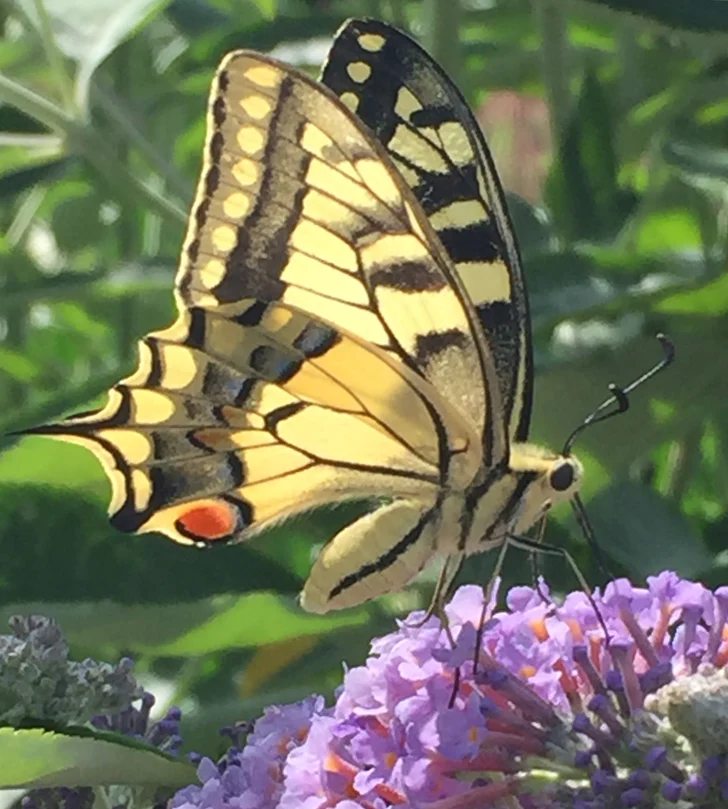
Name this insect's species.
Papilio machaon
